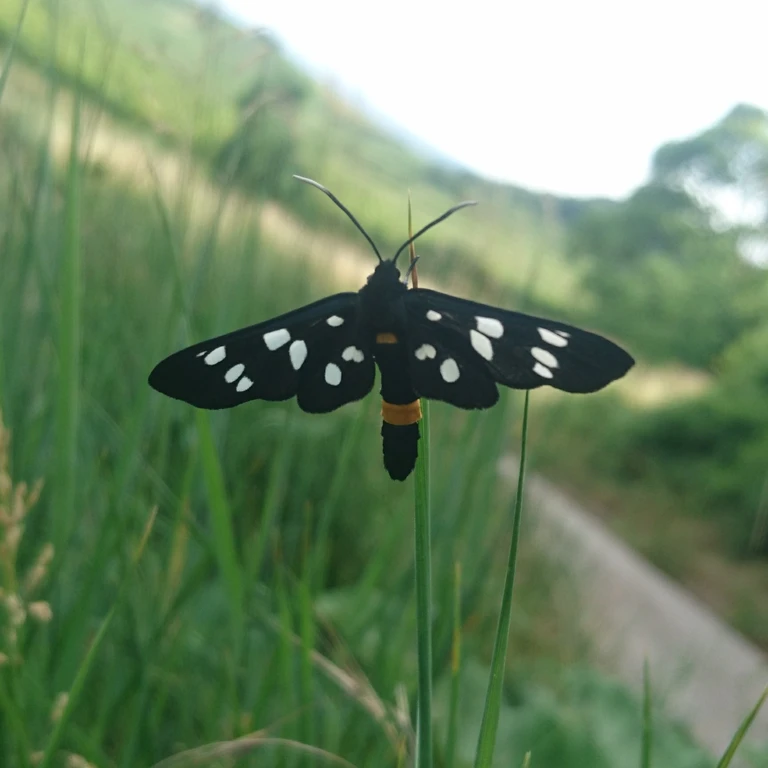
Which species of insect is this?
Amata phegea
